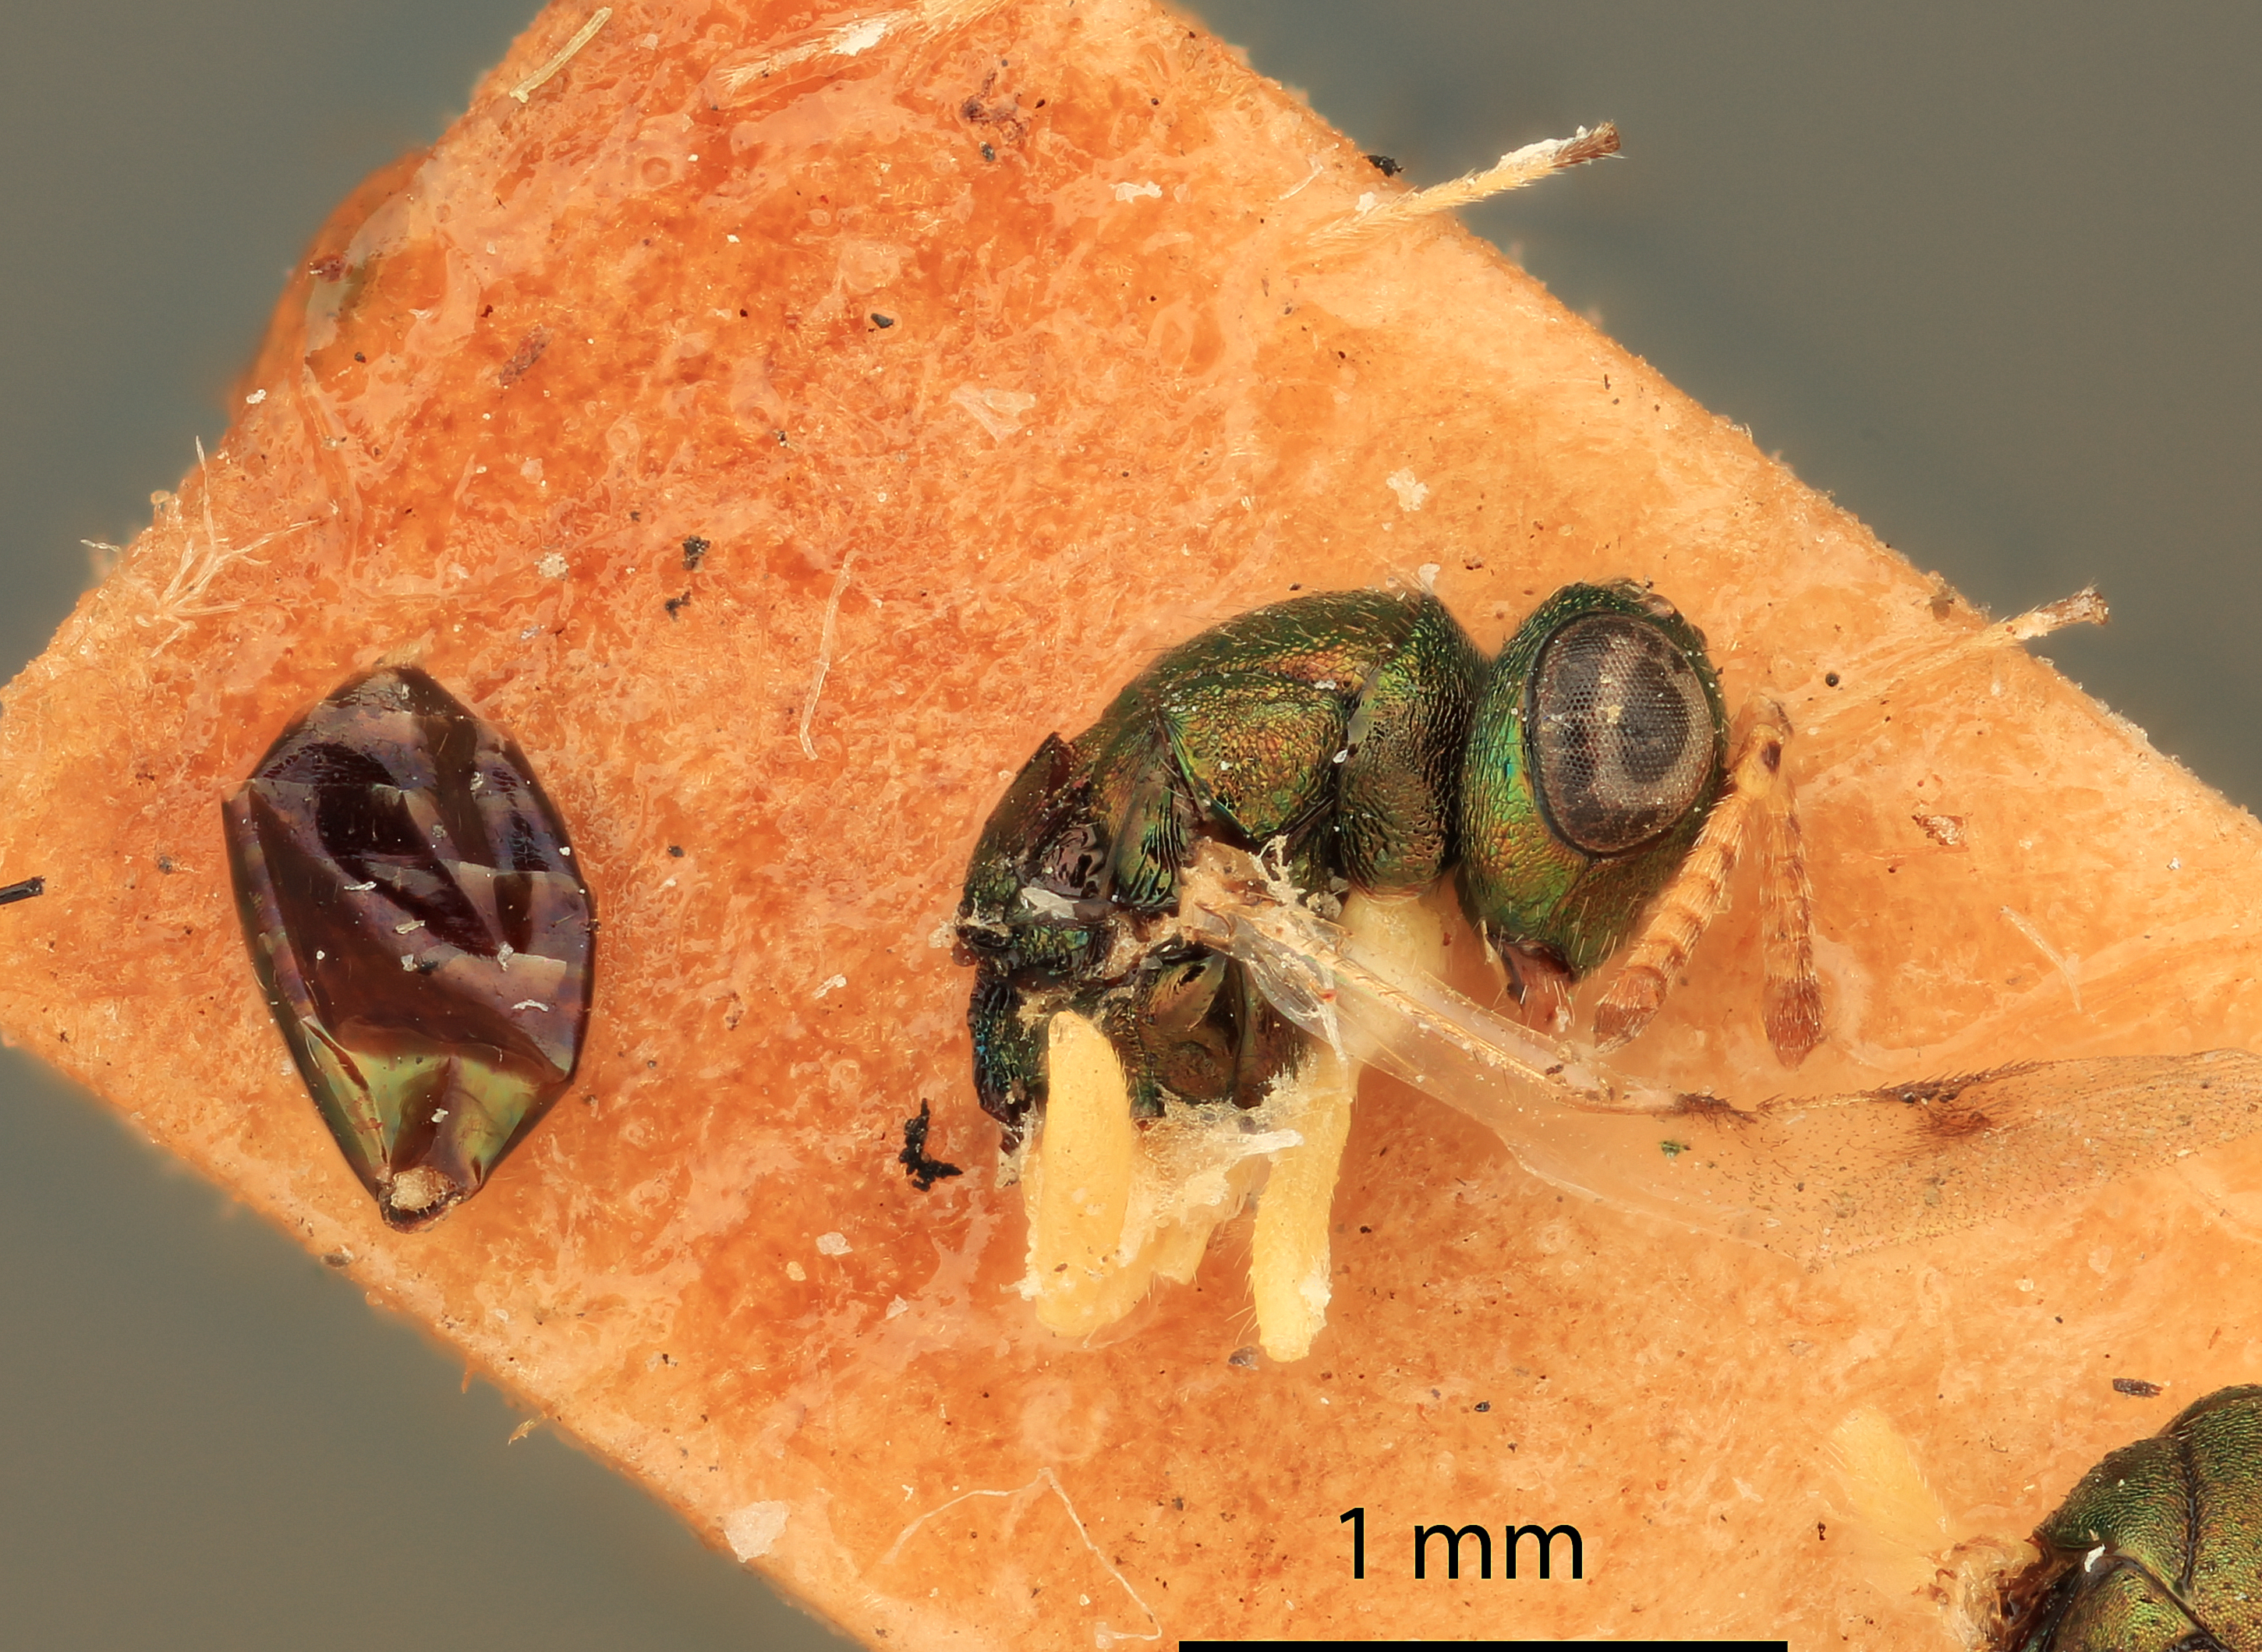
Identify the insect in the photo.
Tridymus biguttatipennis
